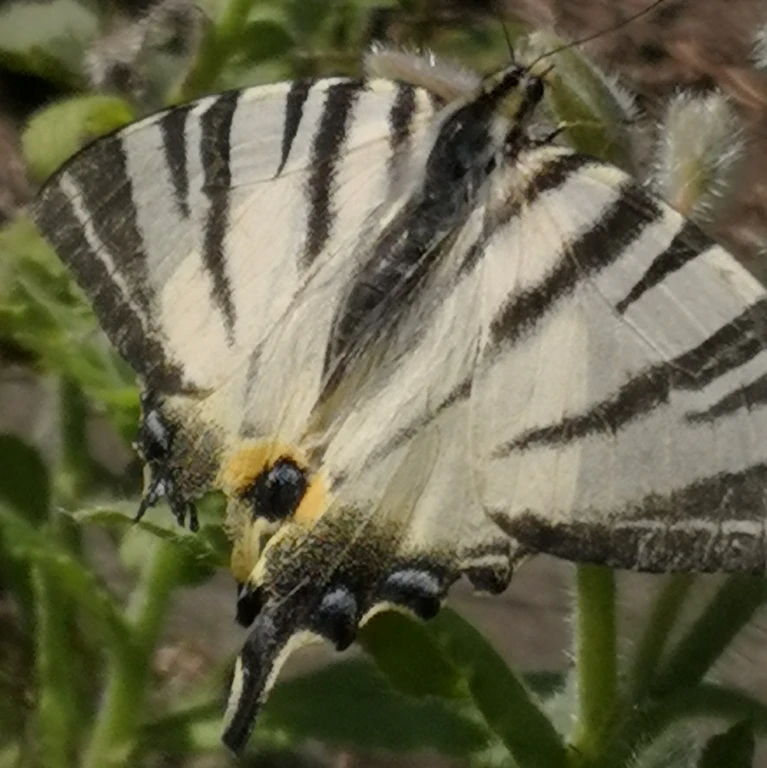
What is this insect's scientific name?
Iphiclides podalirius
